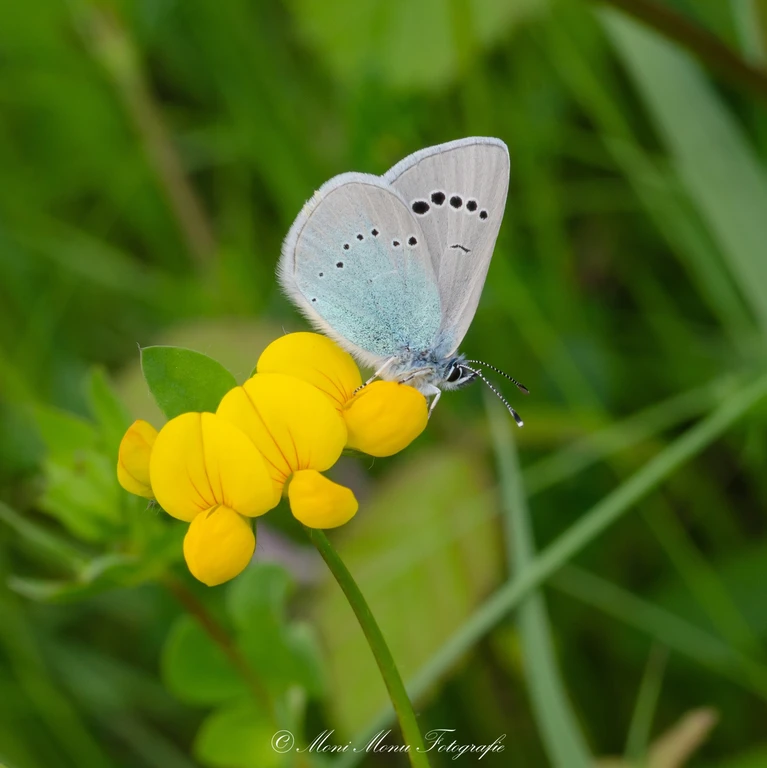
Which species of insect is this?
Glaucopsyche alexis
